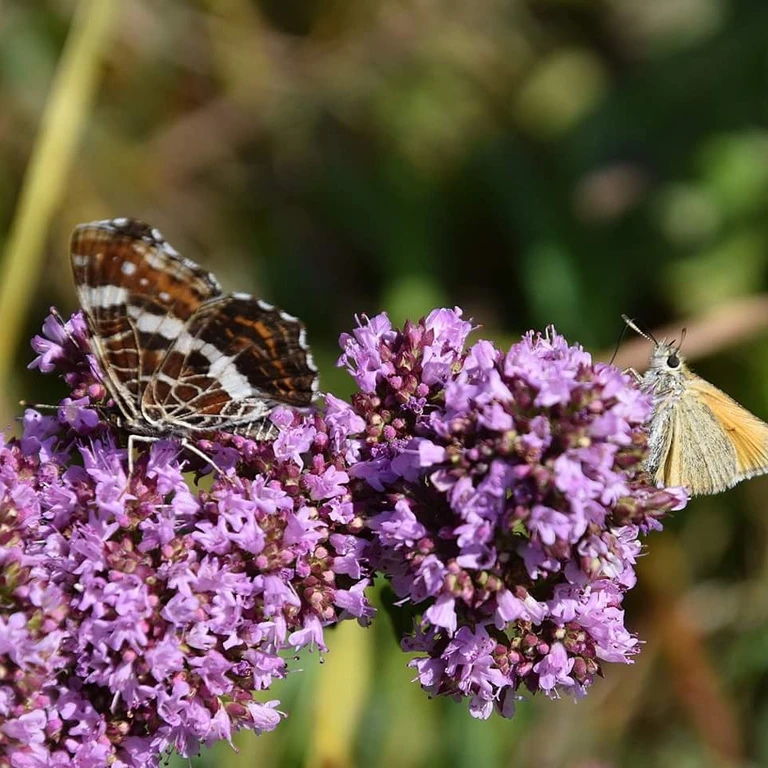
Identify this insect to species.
Araschnia levana
